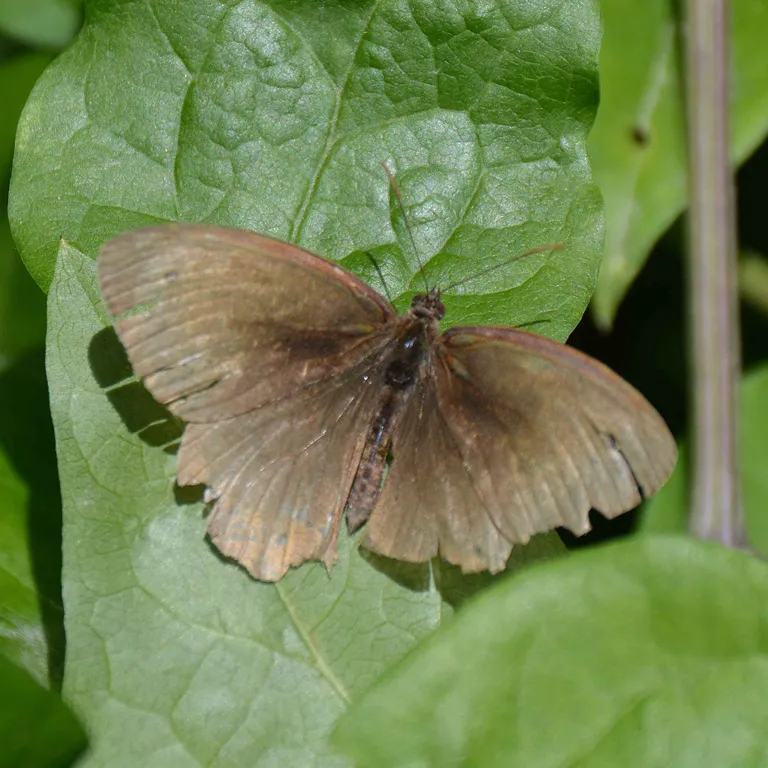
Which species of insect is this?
Maniola jurtina
